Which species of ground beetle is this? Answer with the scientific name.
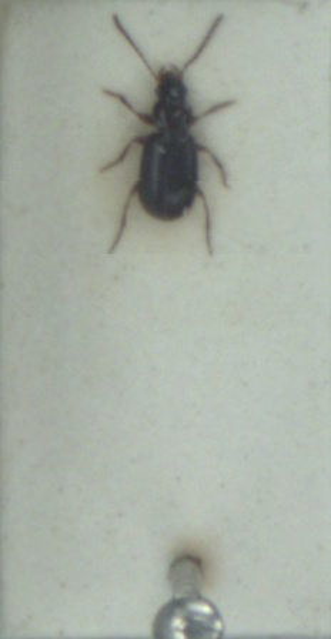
Acupalpus exiguus
